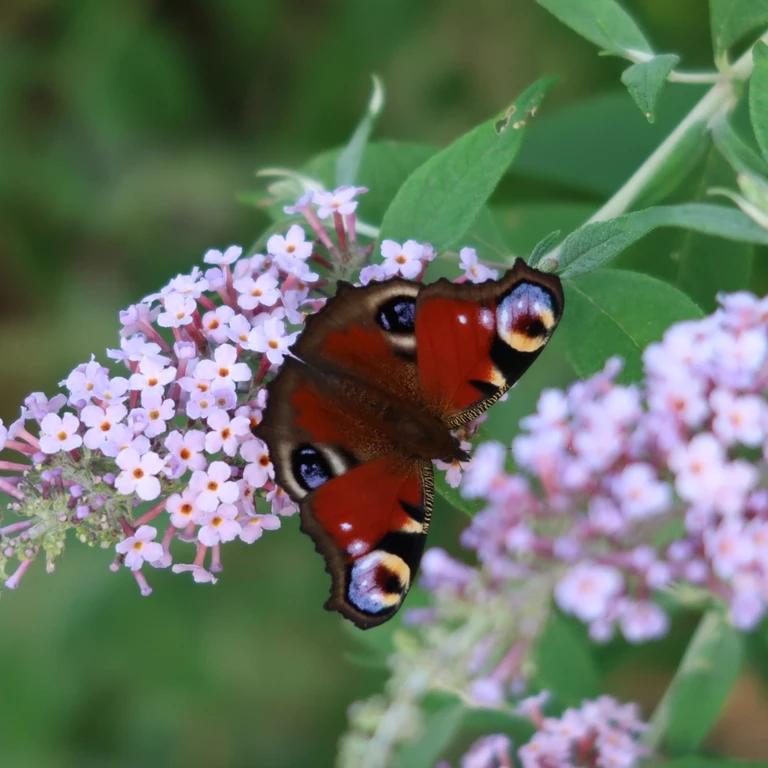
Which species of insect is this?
Aglais io
